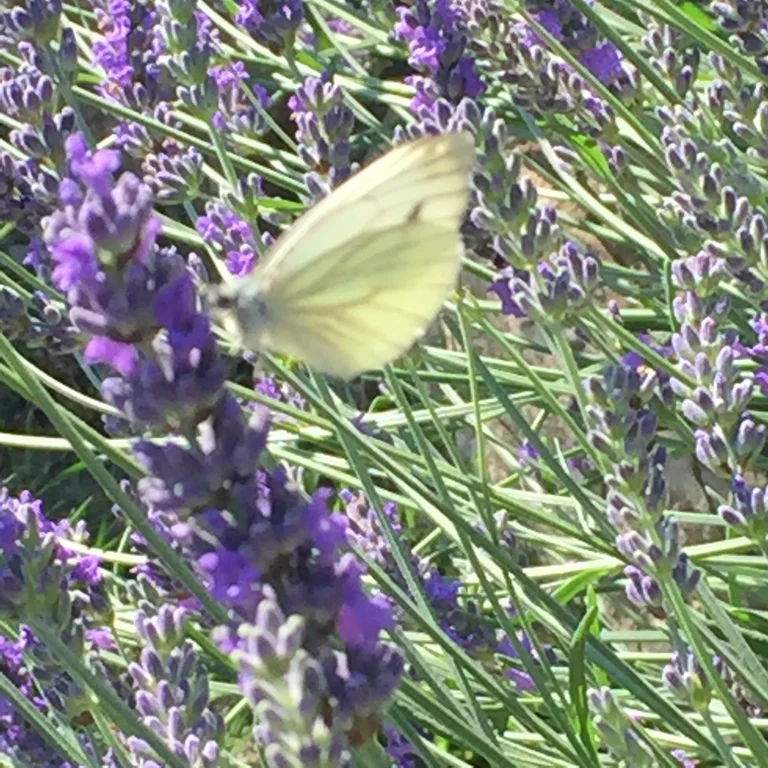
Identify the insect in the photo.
Pieris napi
